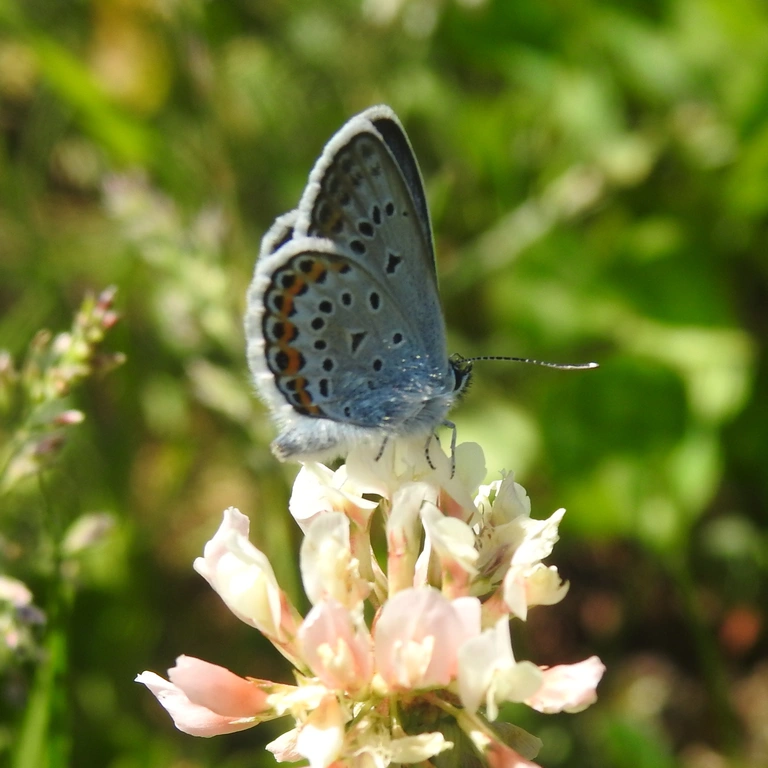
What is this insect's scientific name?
Plebejus argus
